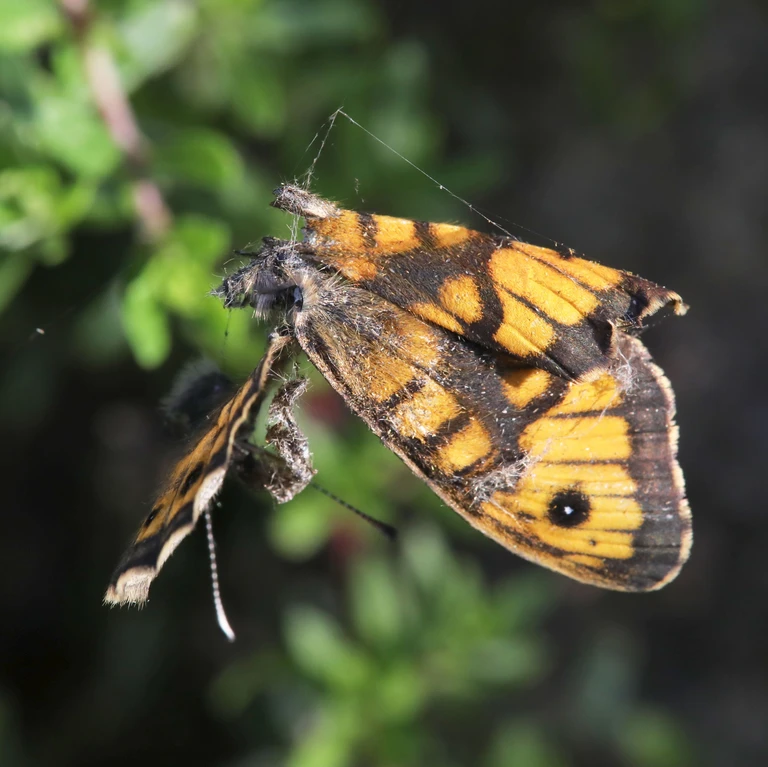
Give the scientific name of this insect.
Lasiommata megera (also Pararge megera)
